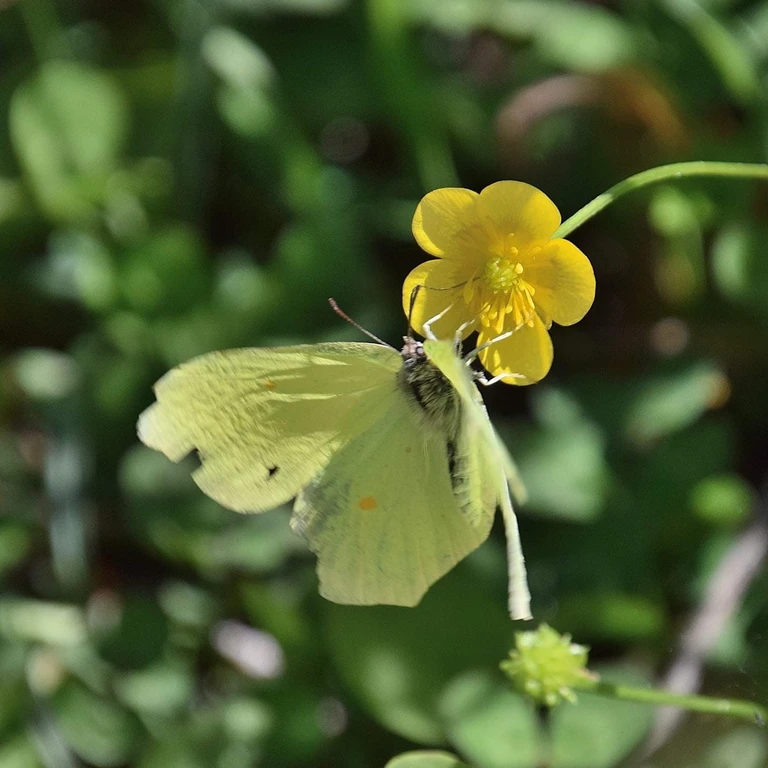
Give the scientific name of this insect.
Gonepteryx rhamni
